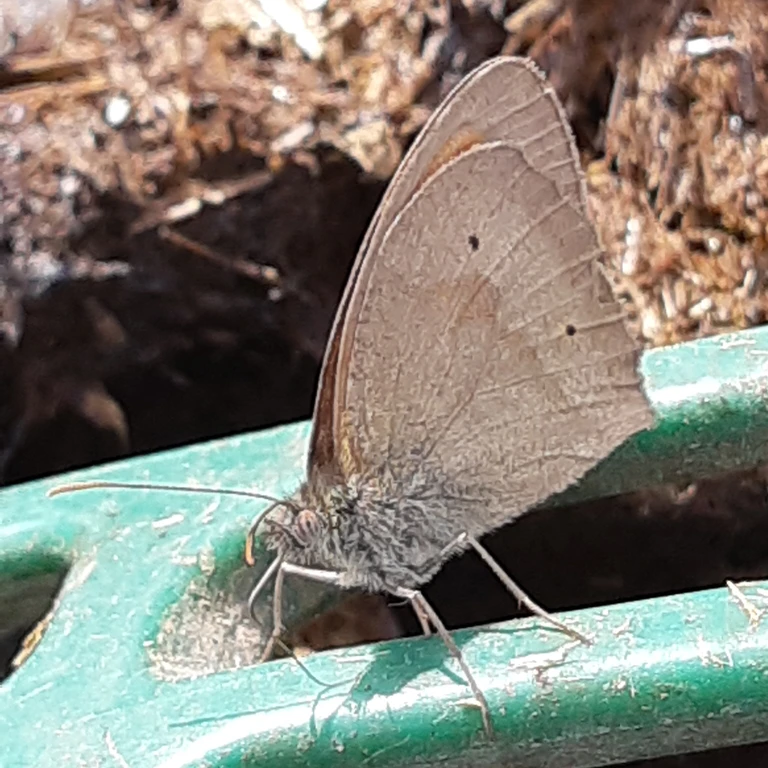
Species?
Maniola jurtina
